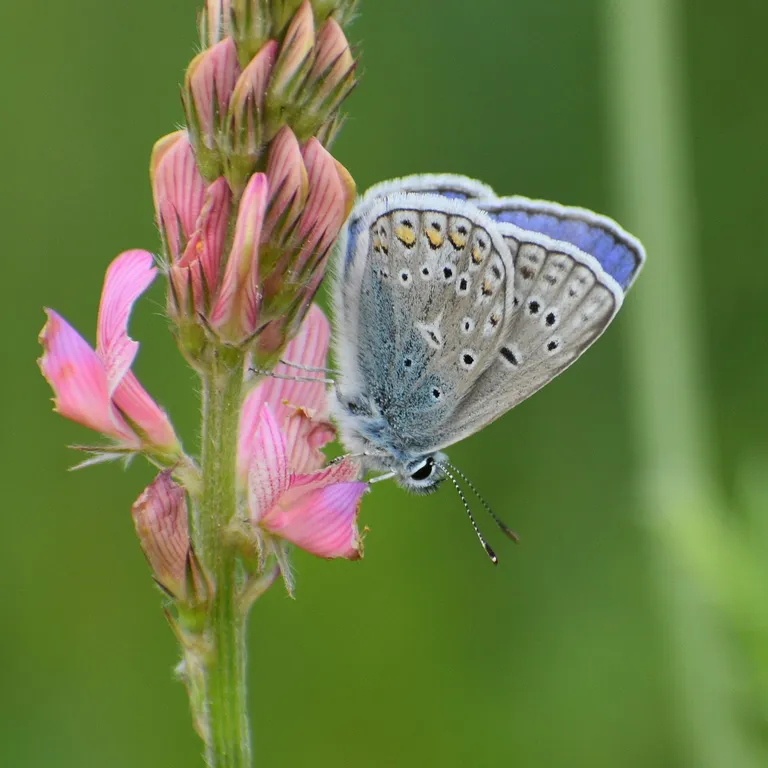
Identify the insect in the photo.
Polyommatus thersites
